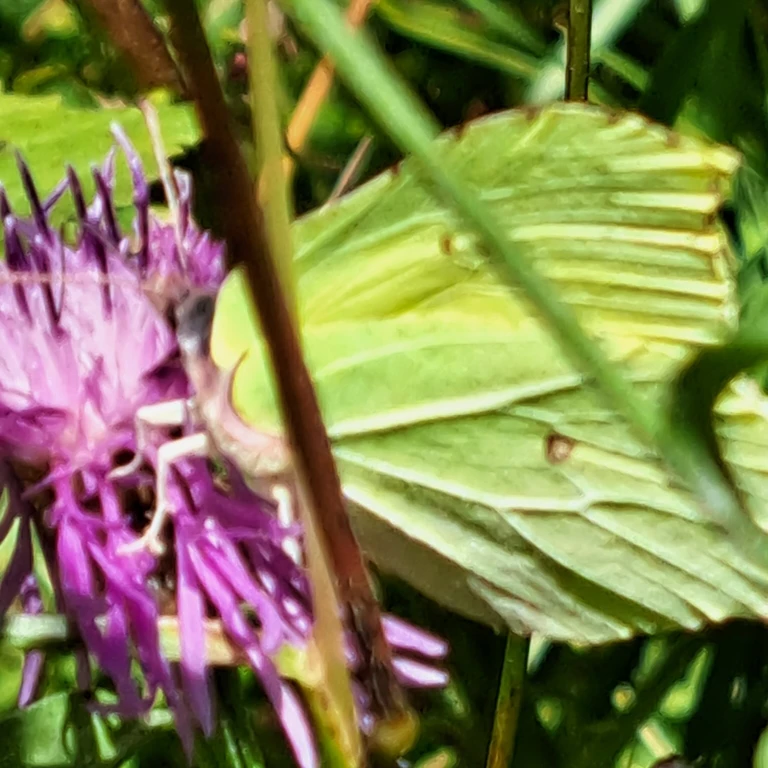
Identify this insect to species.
Gonepteryx rhamni
